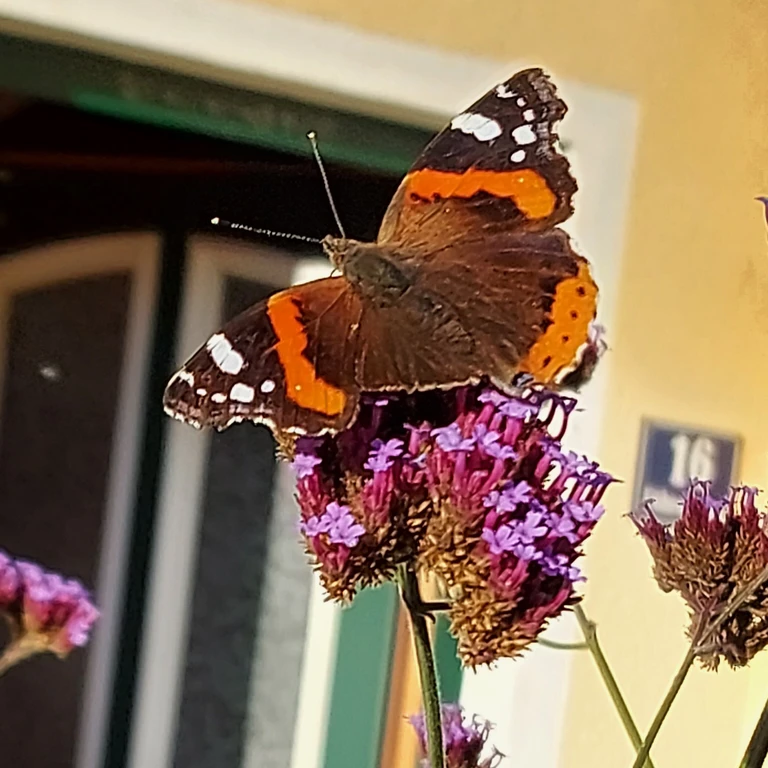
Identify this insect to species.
Vanessa atalanta
